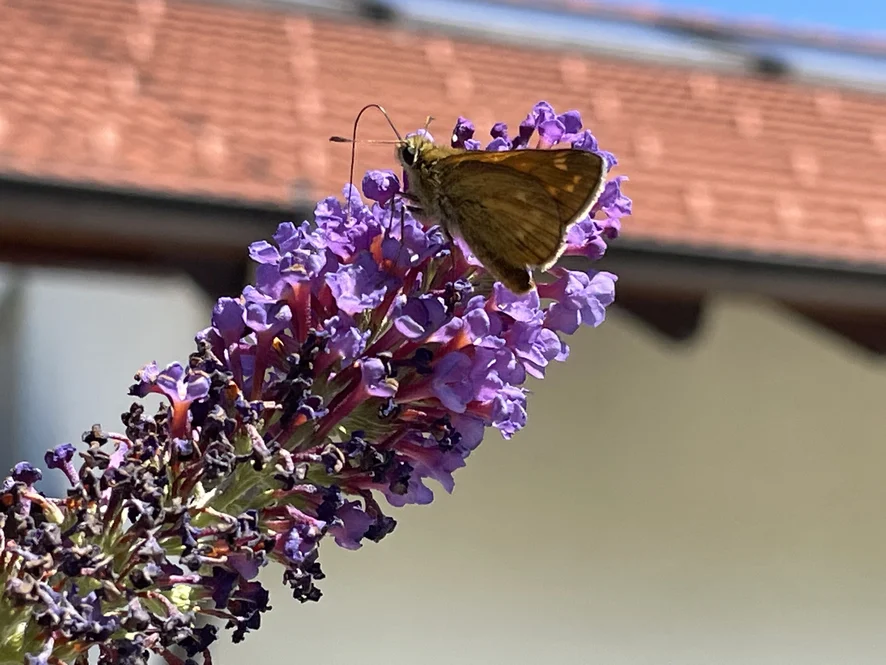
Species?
Ochlodes sylvanus (also Ochlodes venata)
